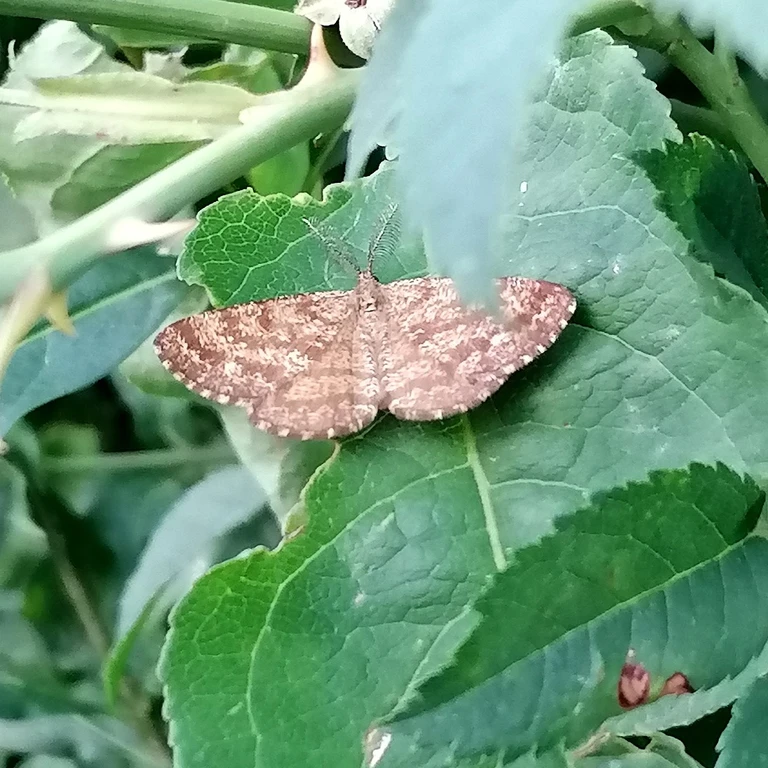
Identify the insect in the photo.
Ematurga atomaria
